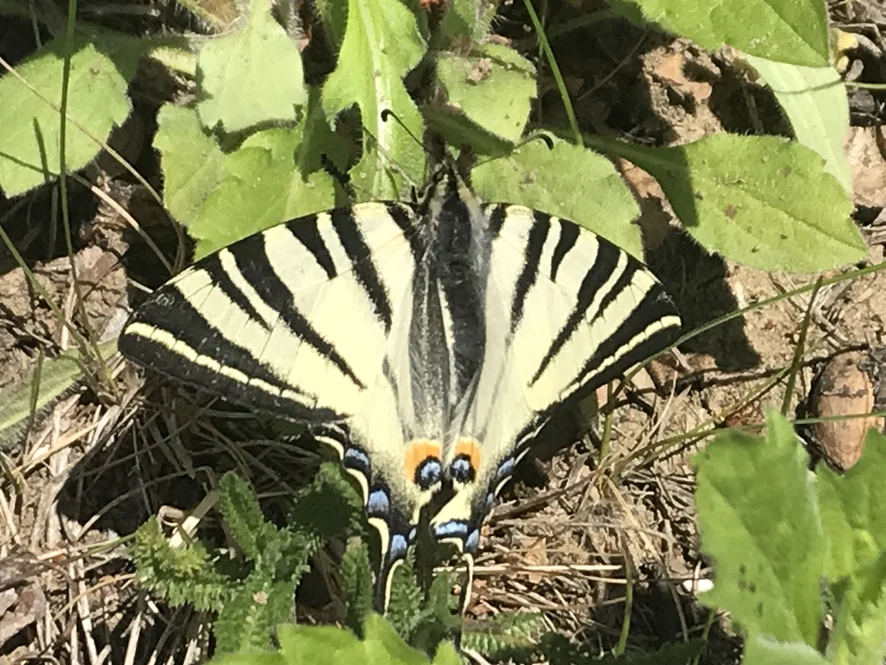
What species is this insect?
Iphiclides podalirius
